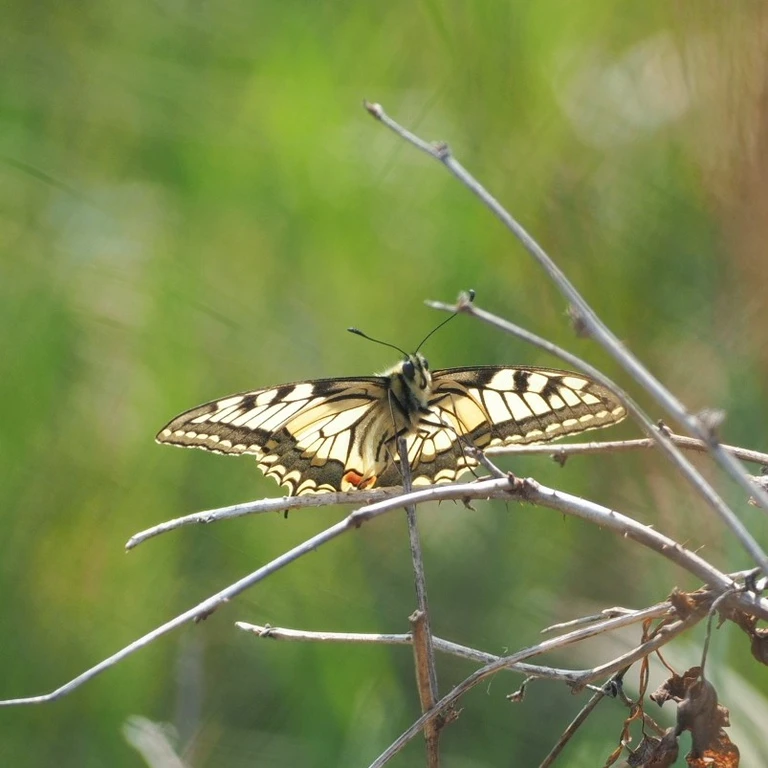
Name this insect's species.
Papilio machaon
